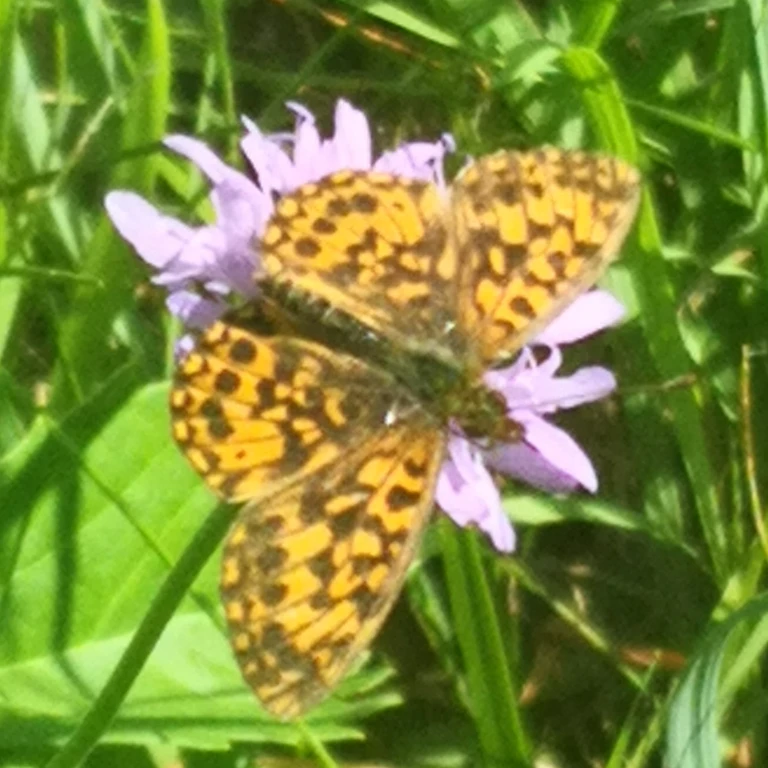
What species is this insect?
Boloria dia
